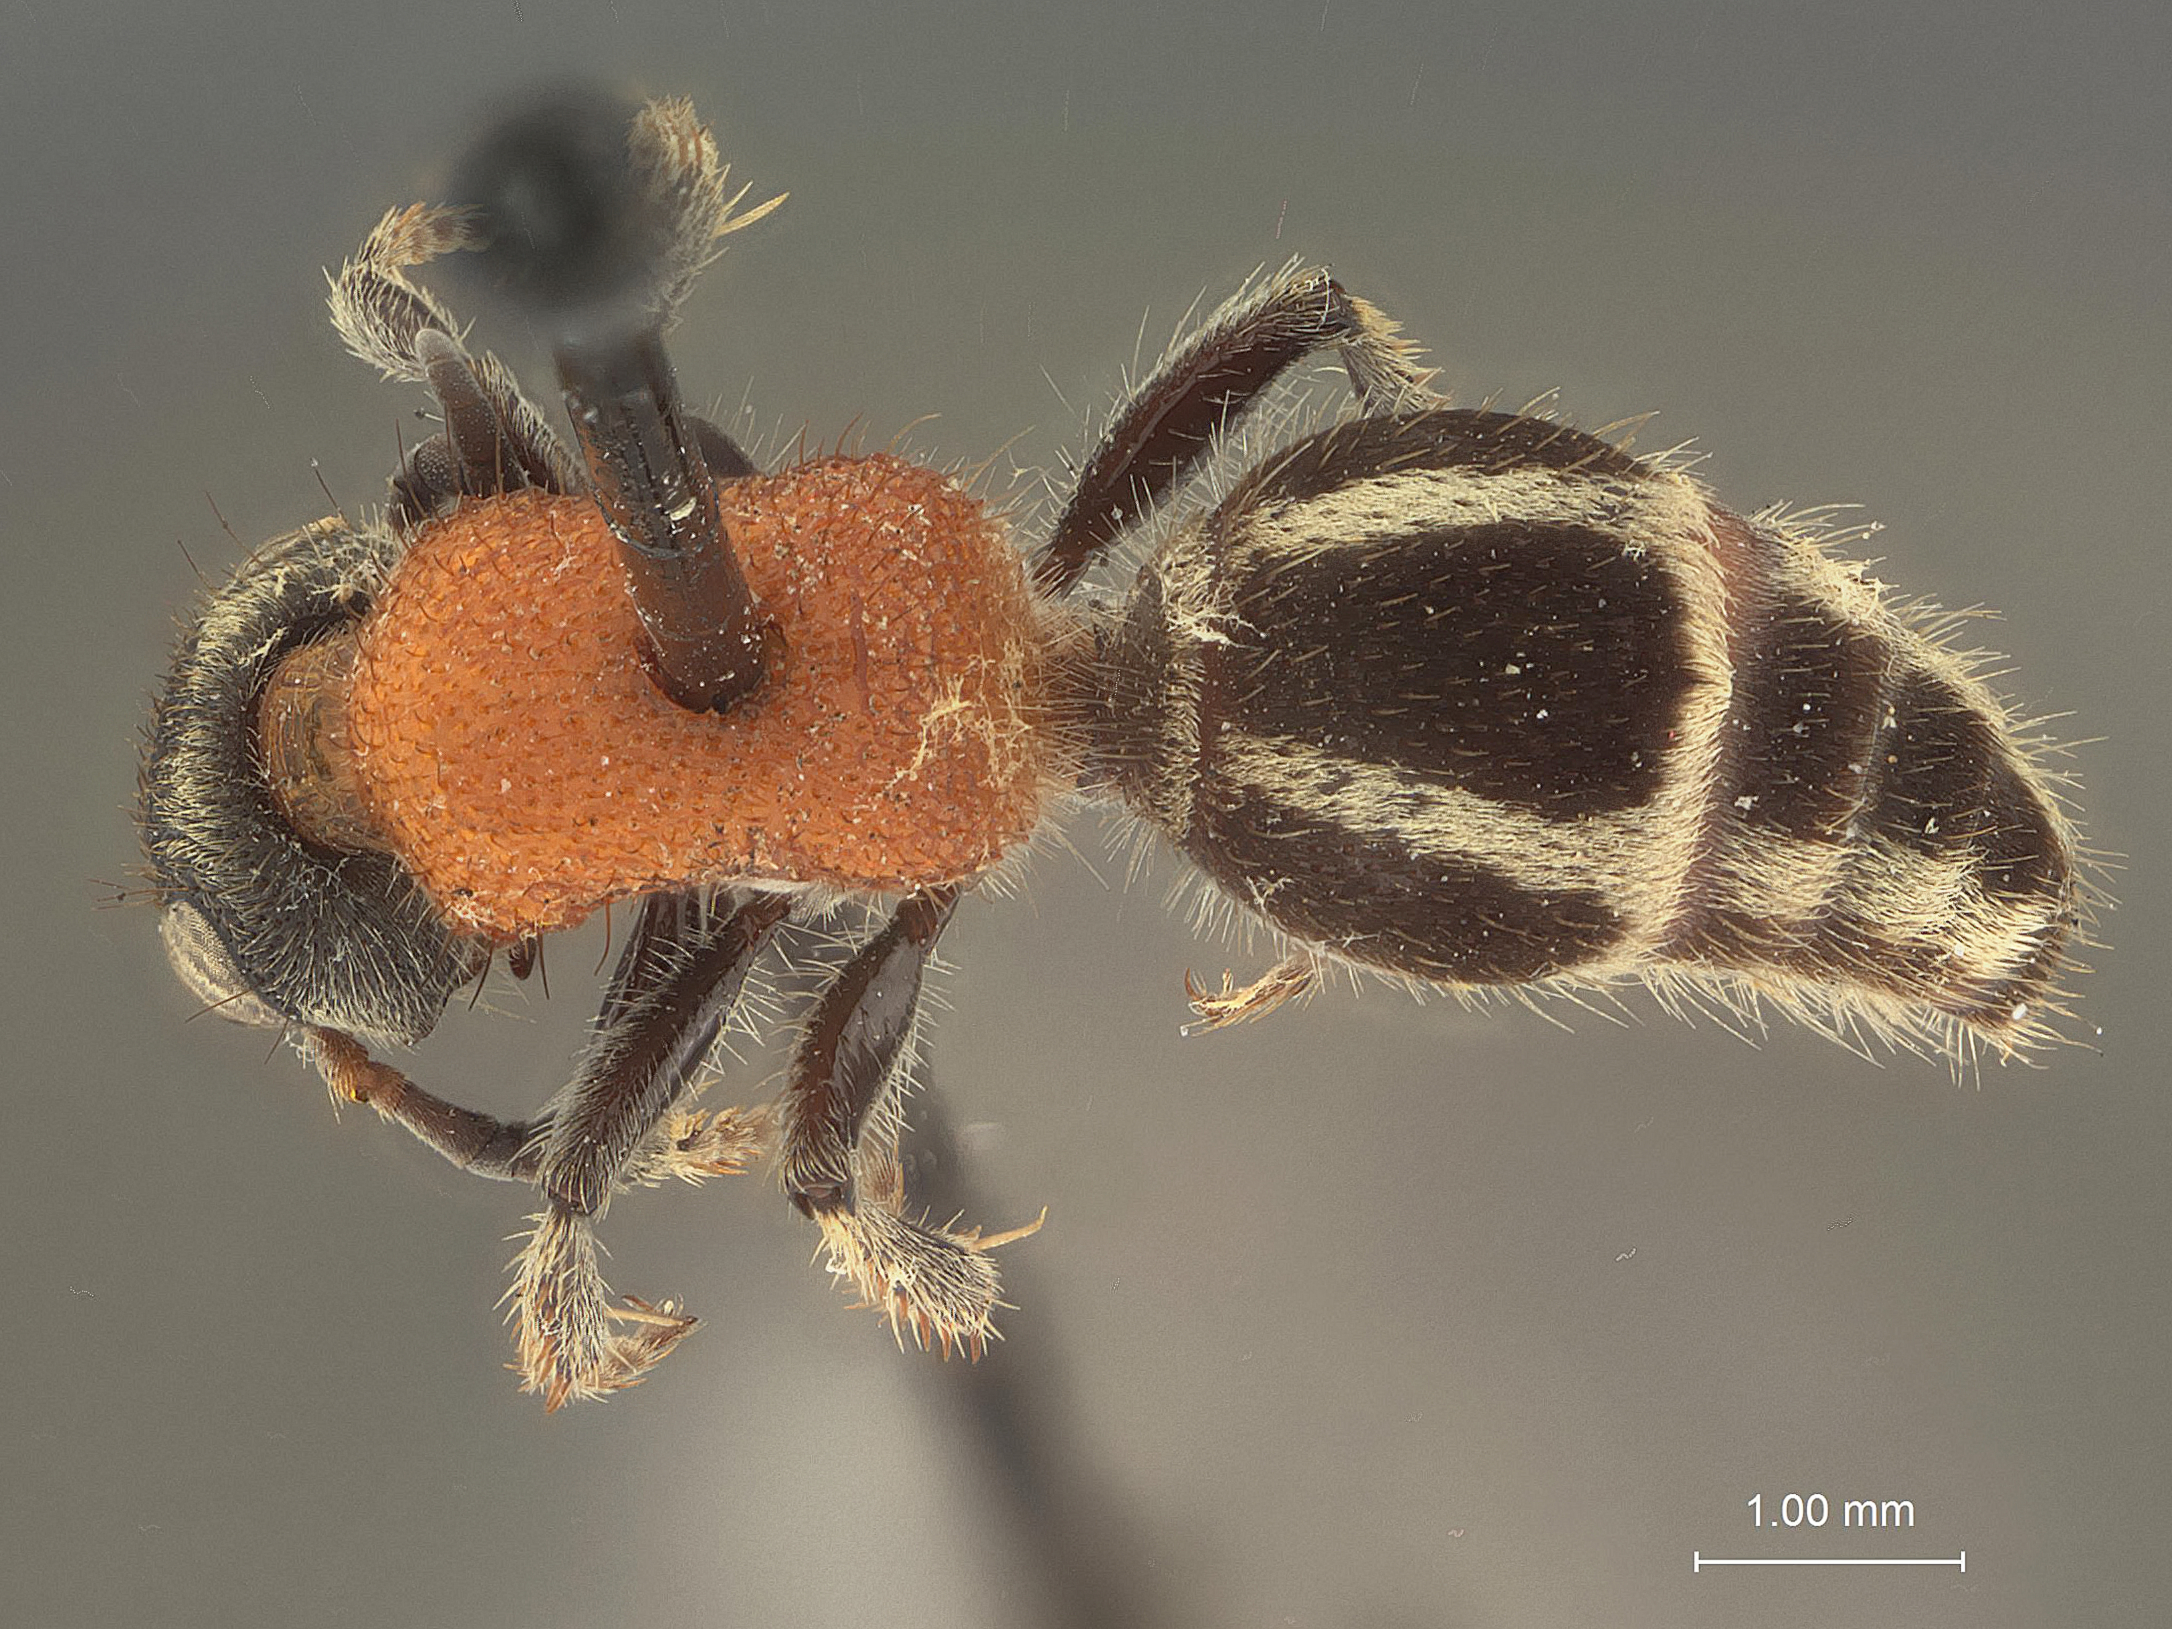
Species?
Timulla manni
